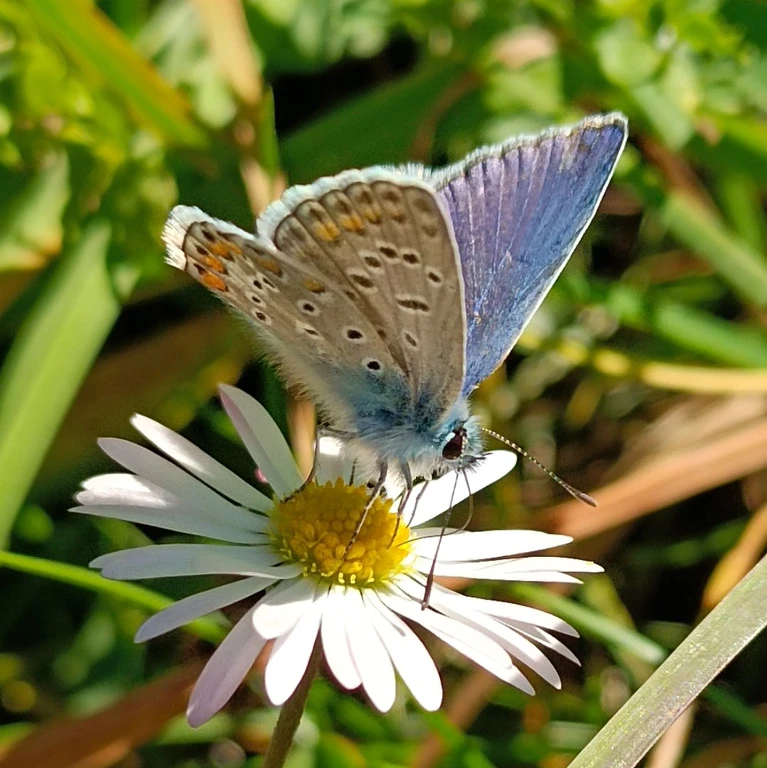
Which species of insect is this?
Polyommatus icarus
